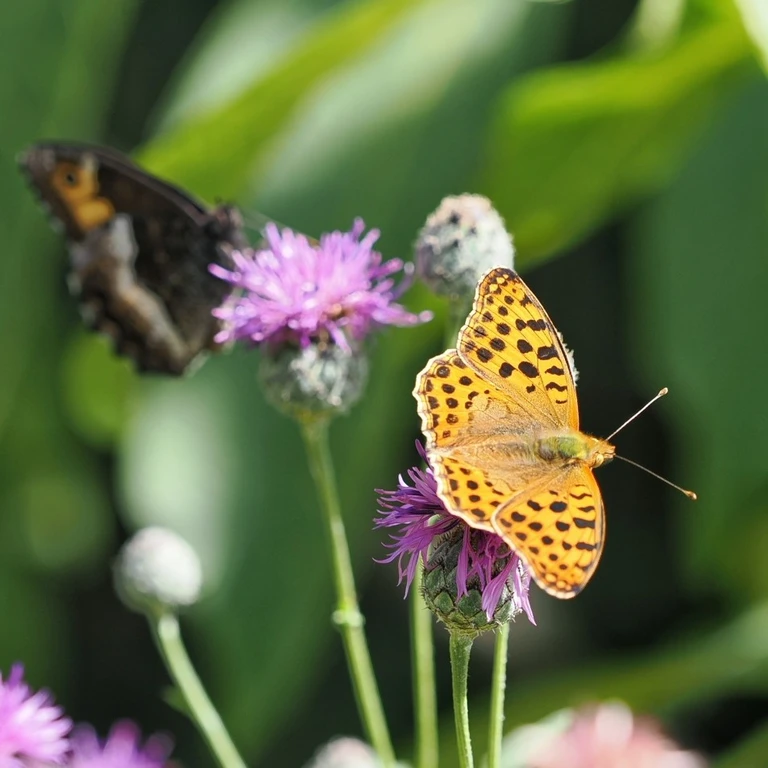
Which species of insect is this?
Issoria lathonia
